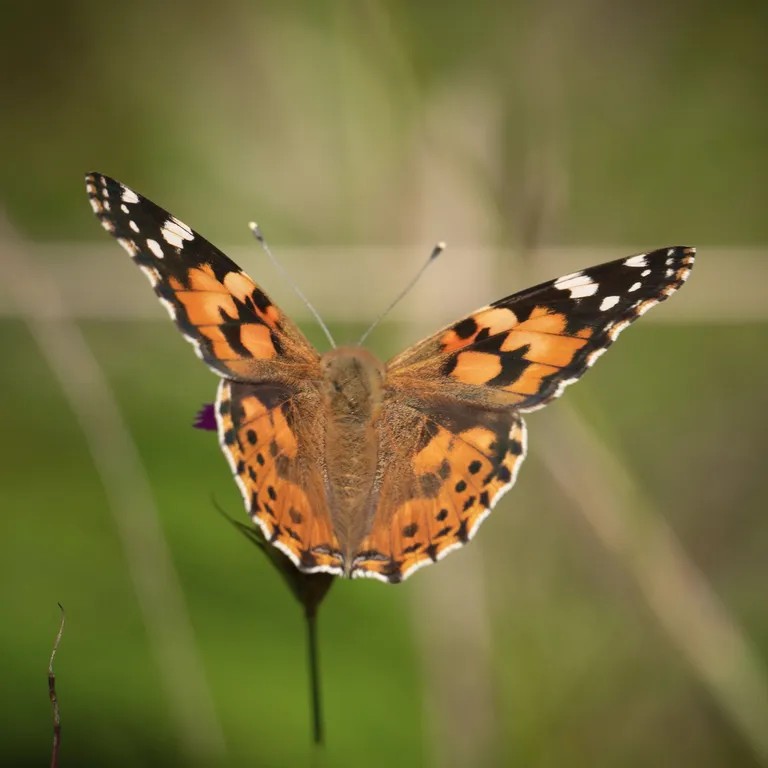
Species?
Vanessa cardui
